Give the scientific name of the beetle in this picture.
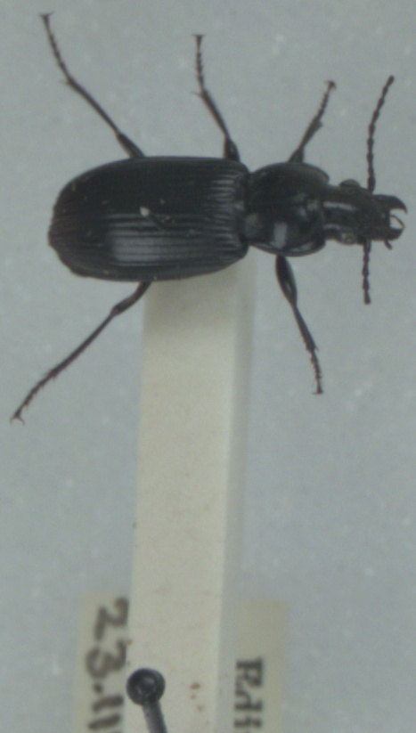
Pterostichus nigrita
